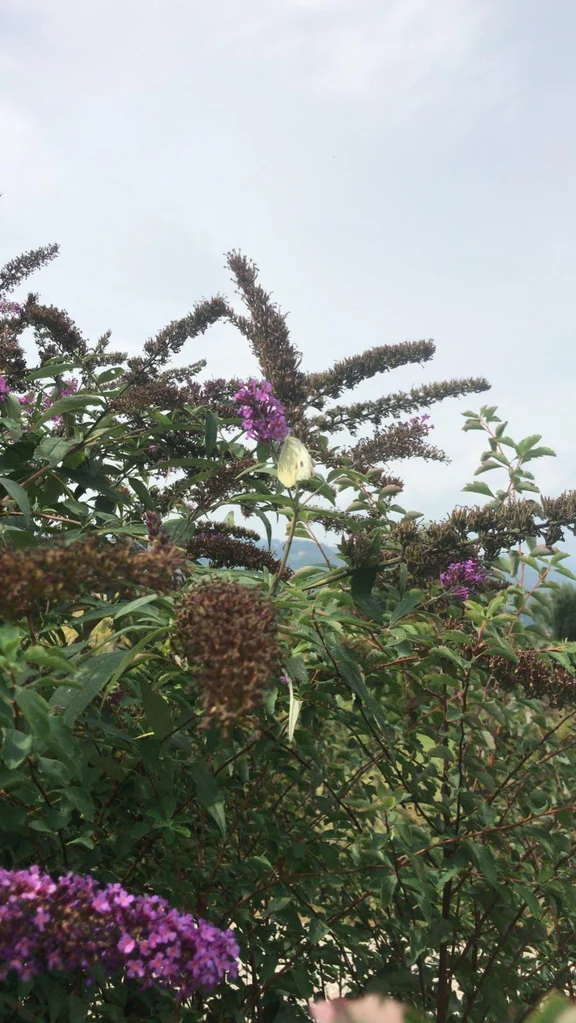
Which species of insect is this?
Pieris brassicae
